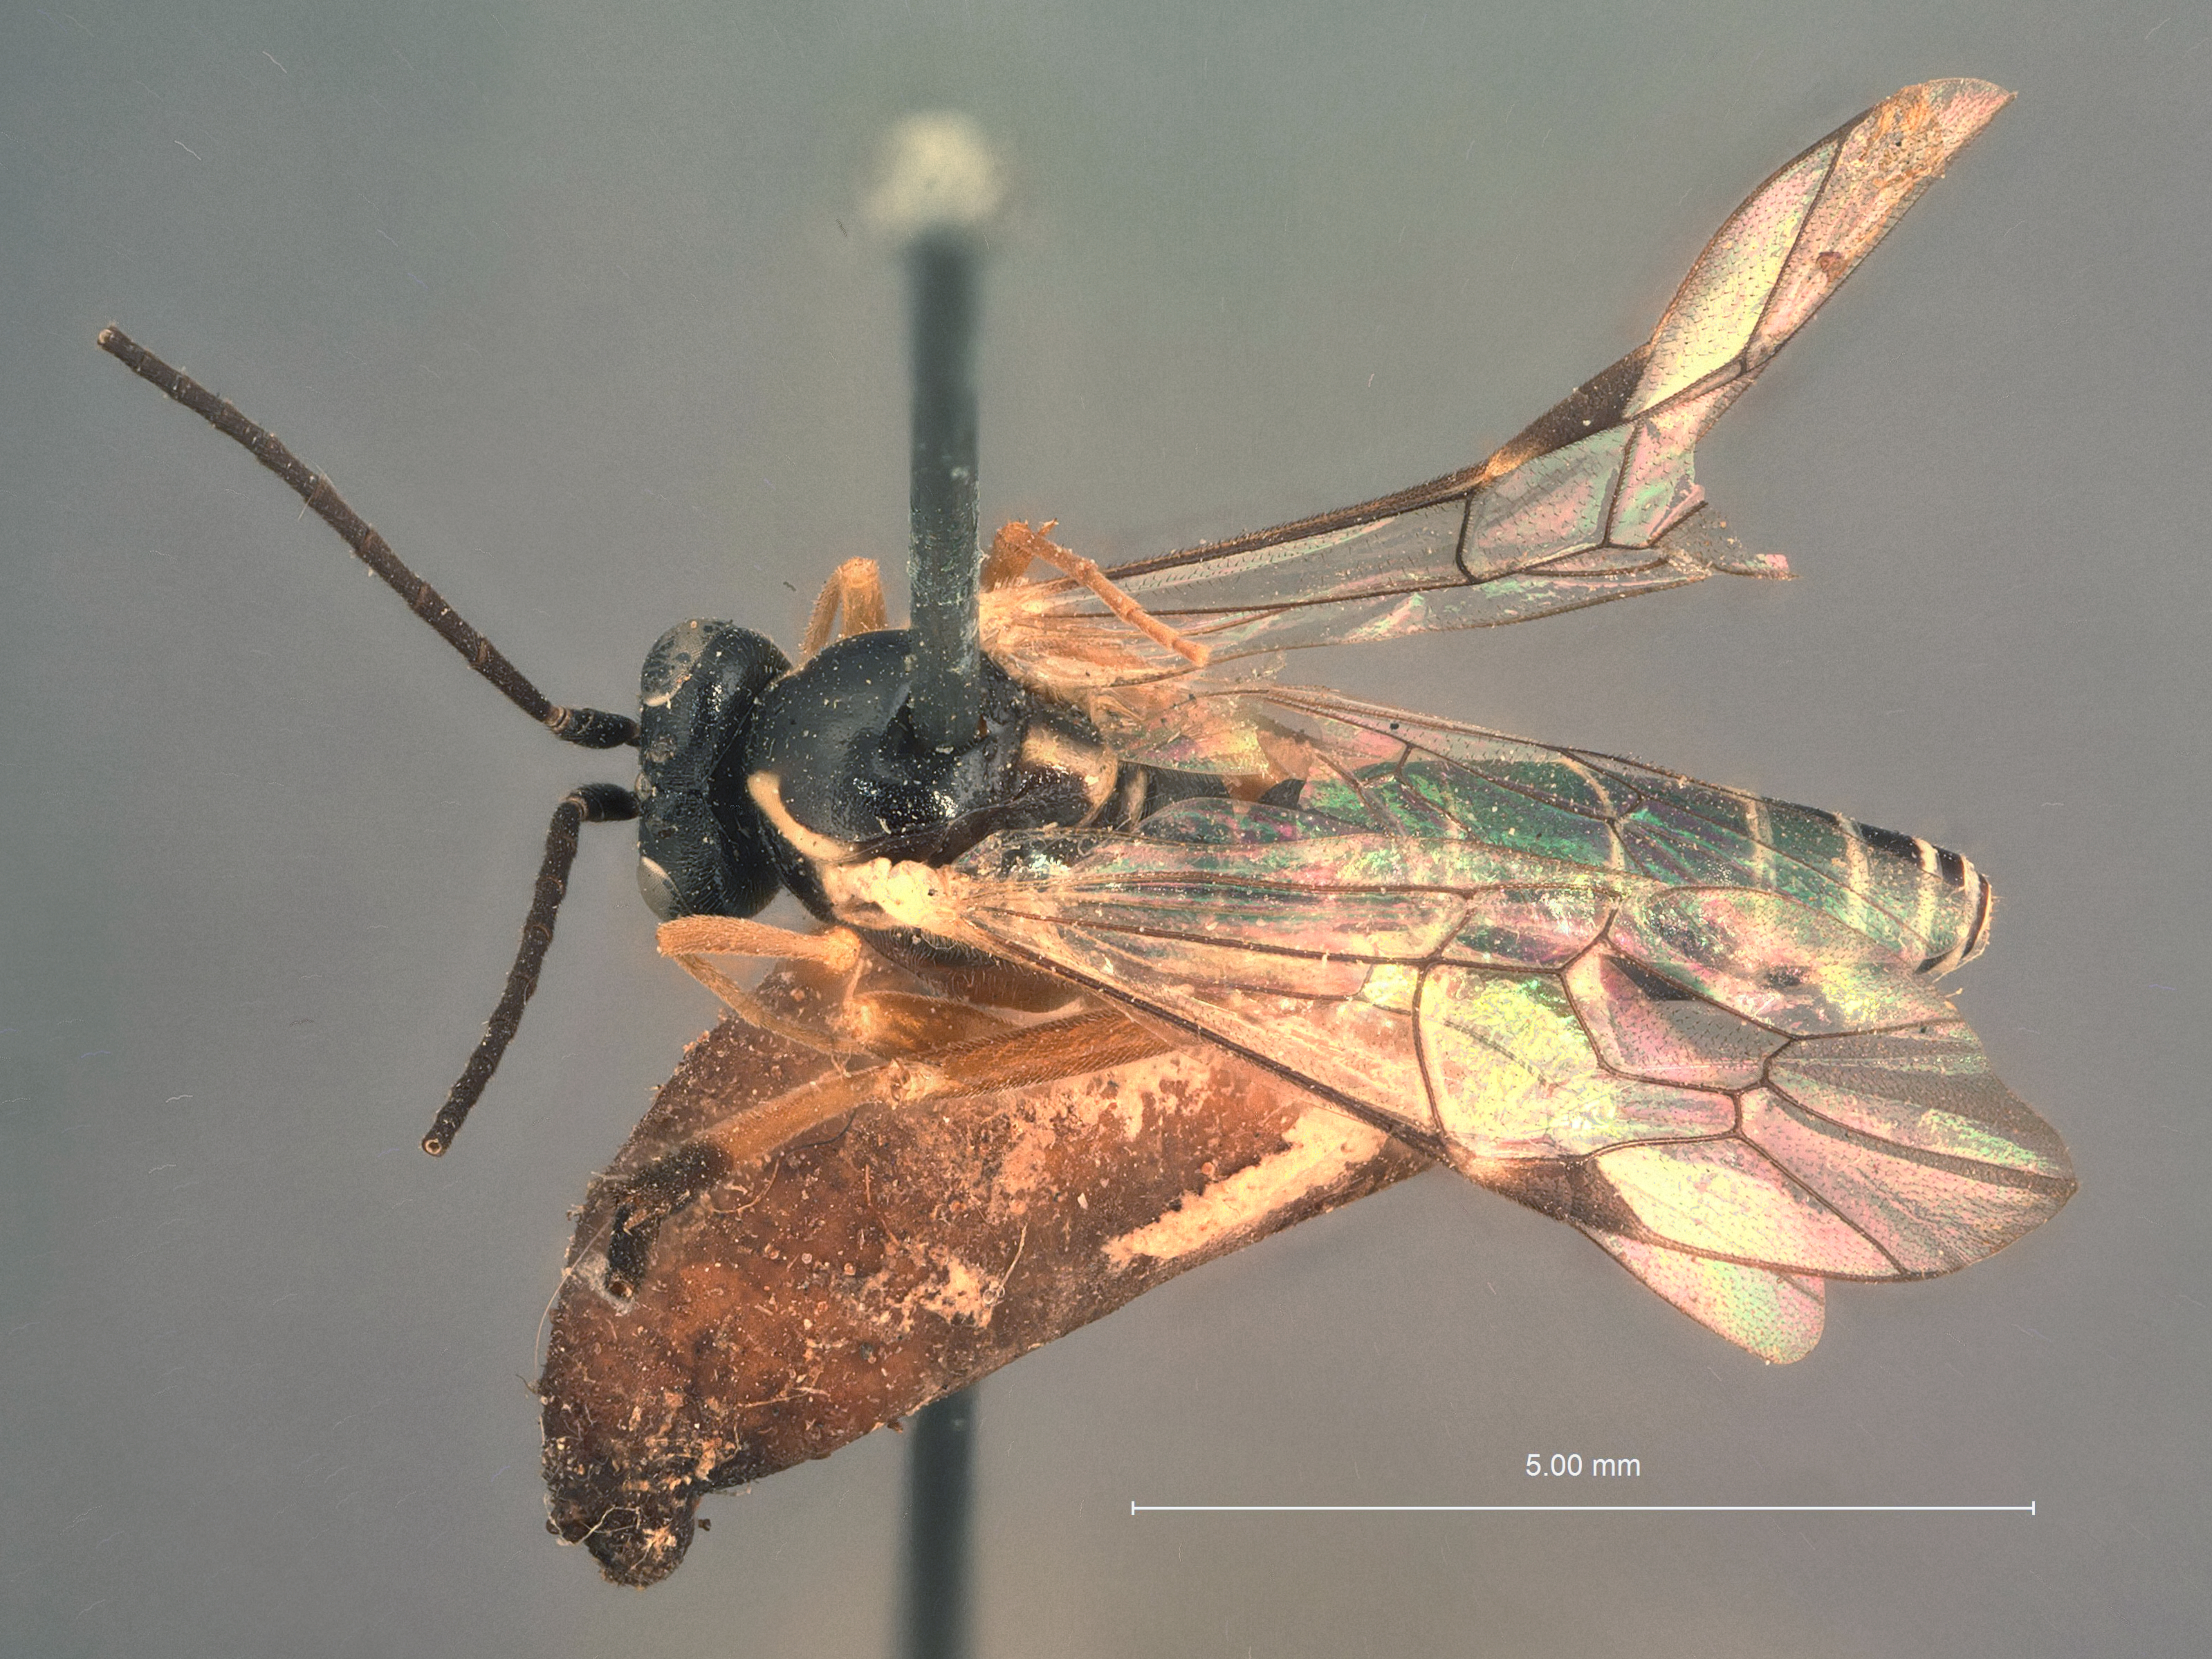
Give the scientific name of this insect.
Bassus syrphicola
